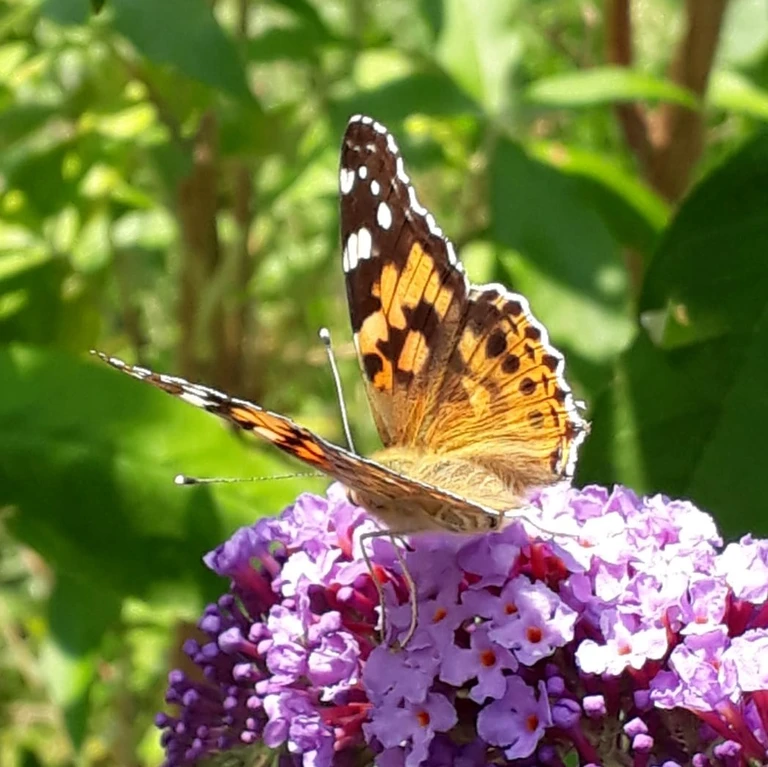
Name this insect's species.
Vanessa cardui
